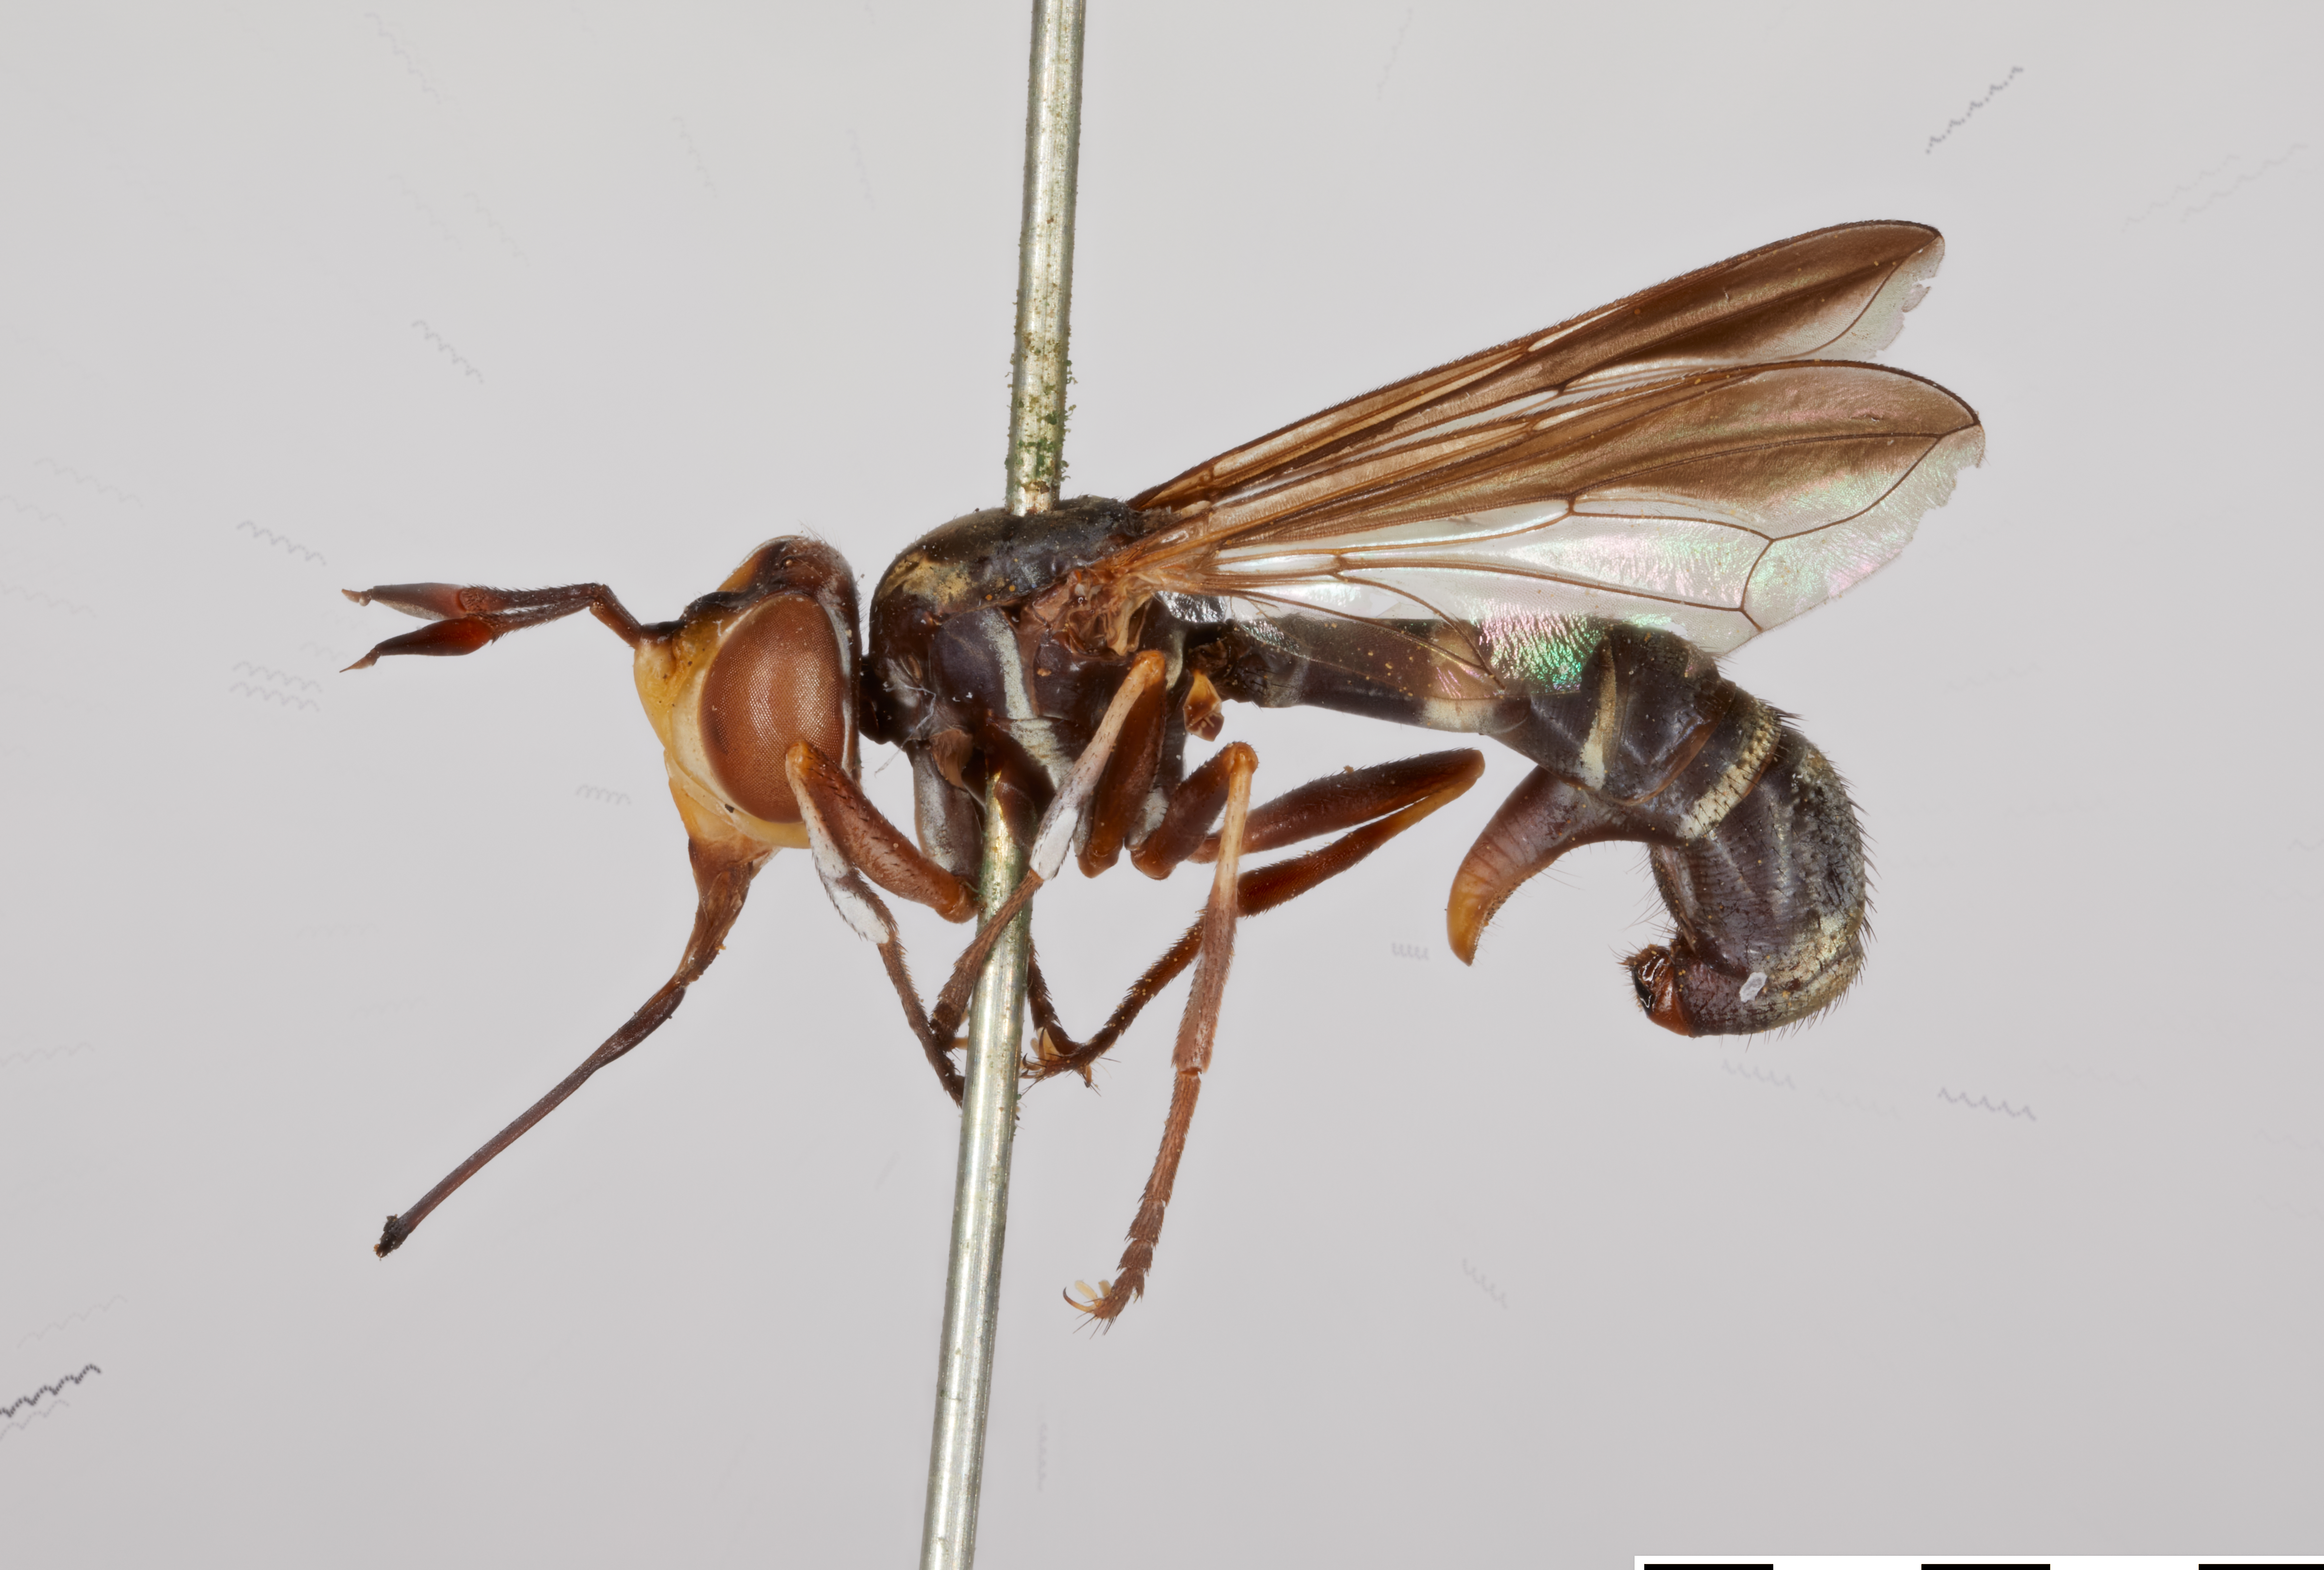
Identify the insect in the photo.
Conops gracilior (also Physoconops gracilior)
